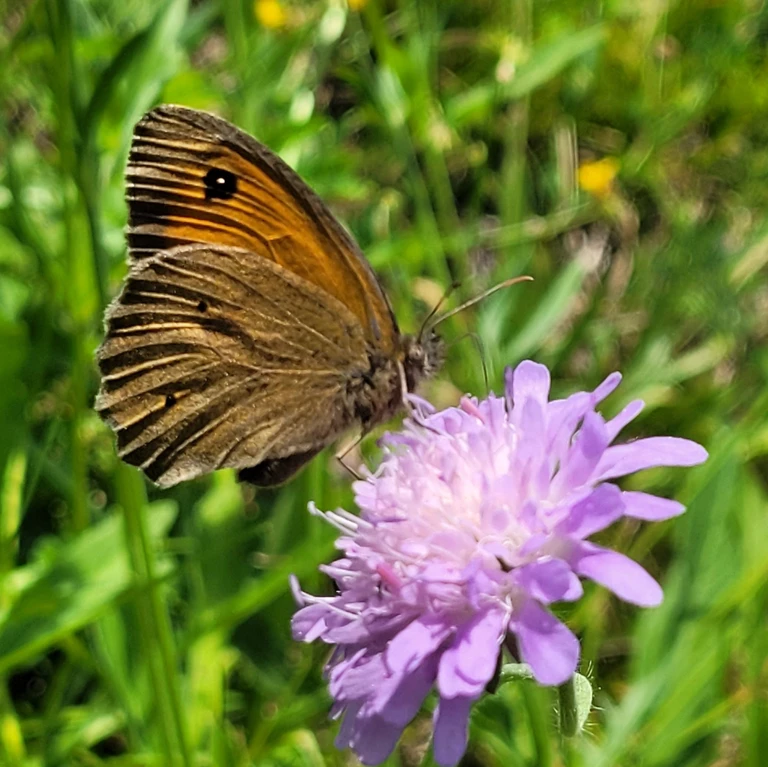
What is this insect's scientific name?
Maniola jurtina
